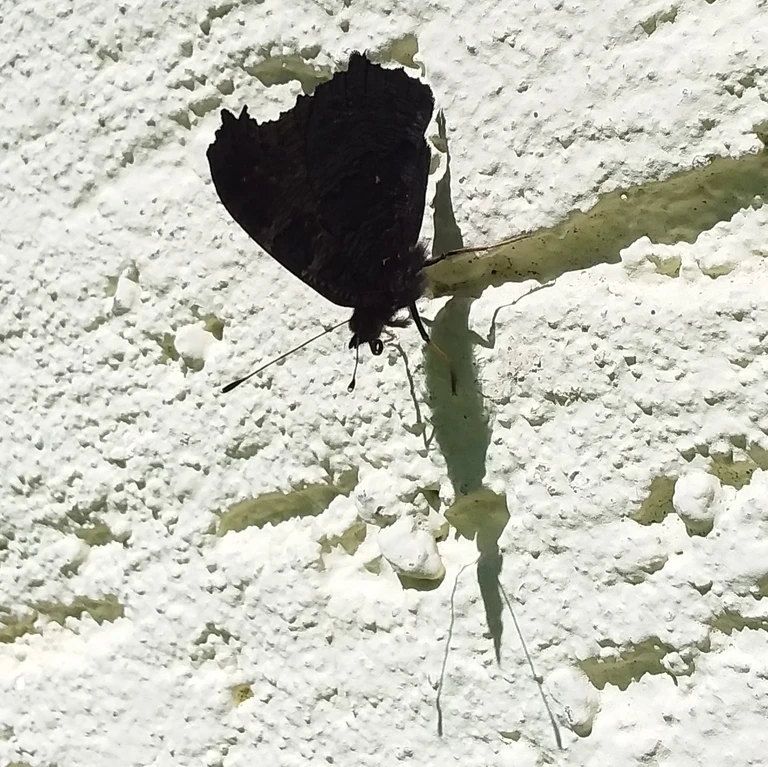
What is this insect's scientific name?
Aglais io
